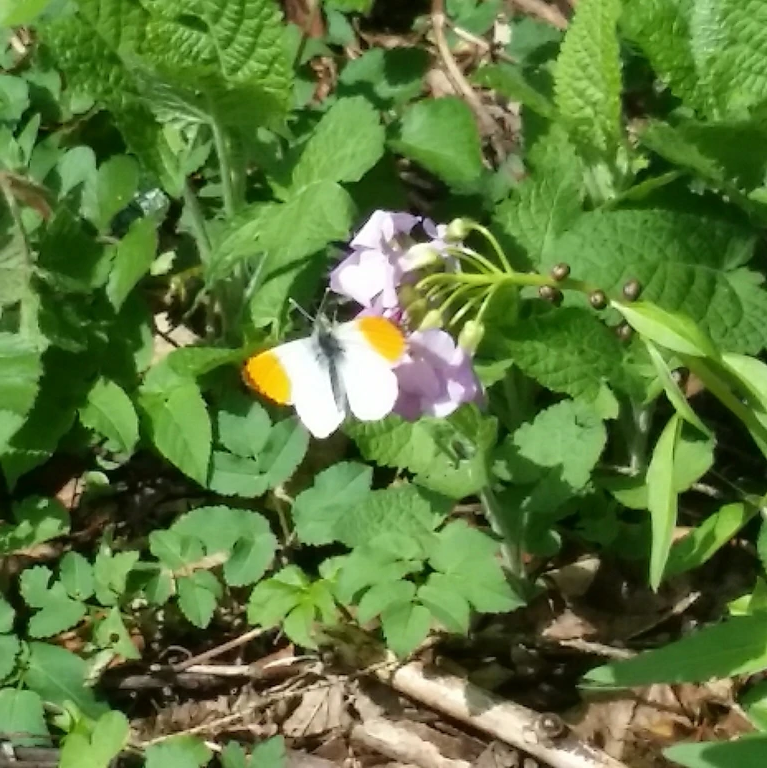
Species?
Anthocharis cardamines
